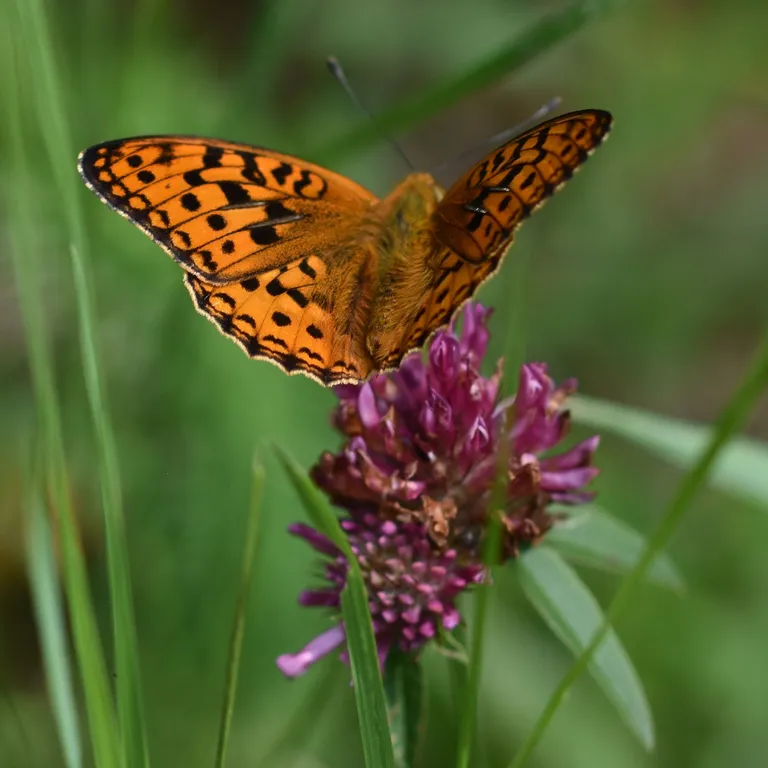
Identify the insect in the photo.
Fabriciana adippe
